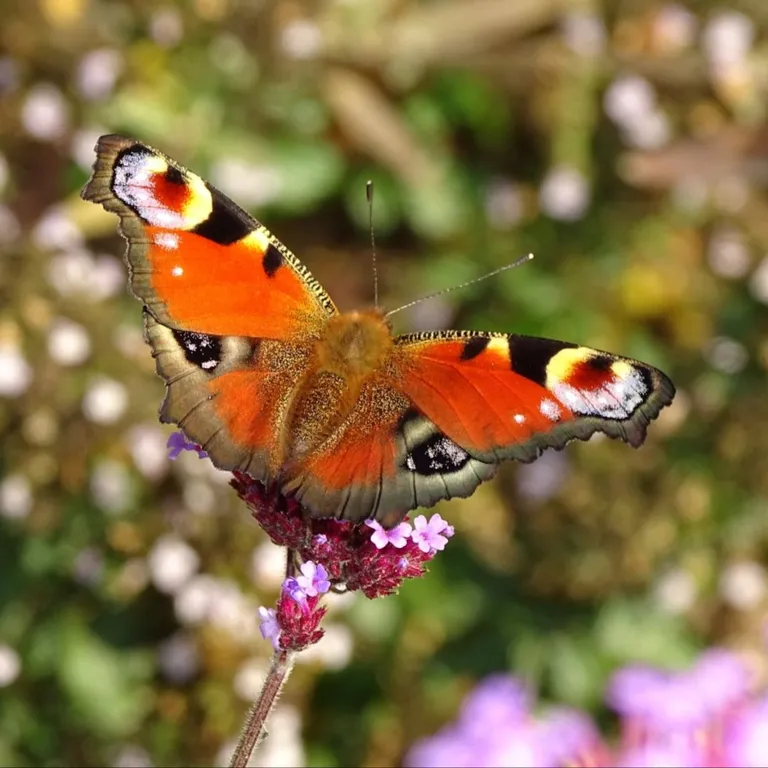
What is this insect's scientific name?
Aglais io
